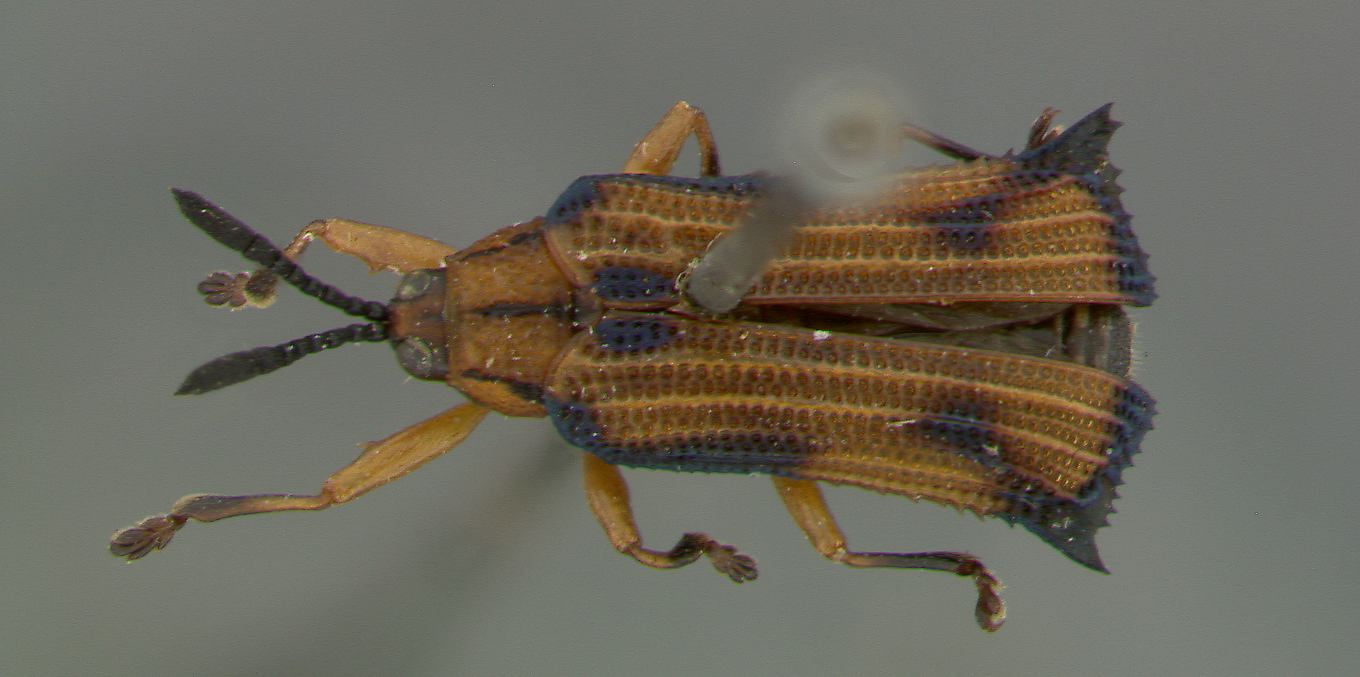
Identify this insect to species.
Probaenia pici
